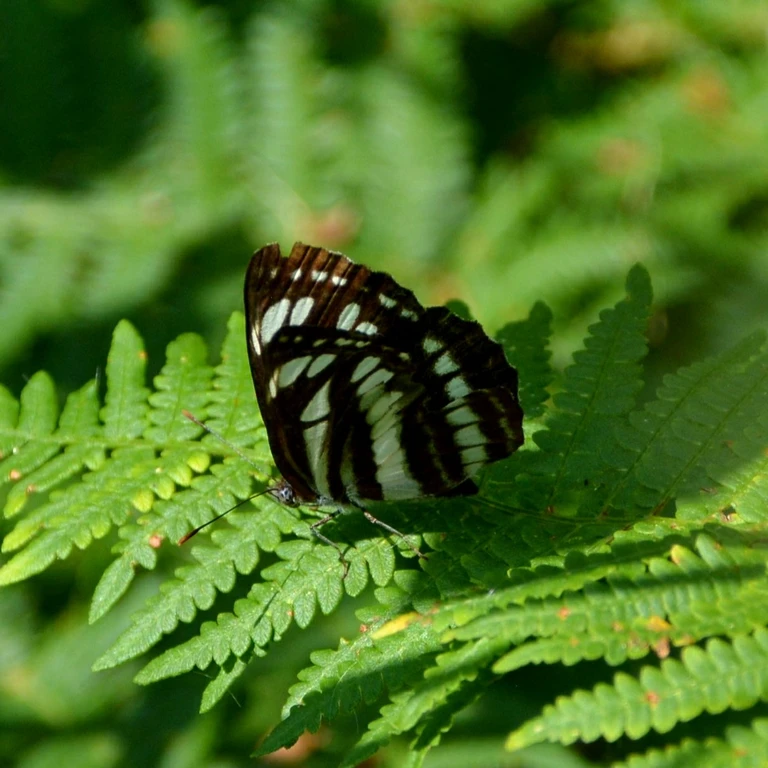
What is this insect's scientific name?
Neptis sappho
